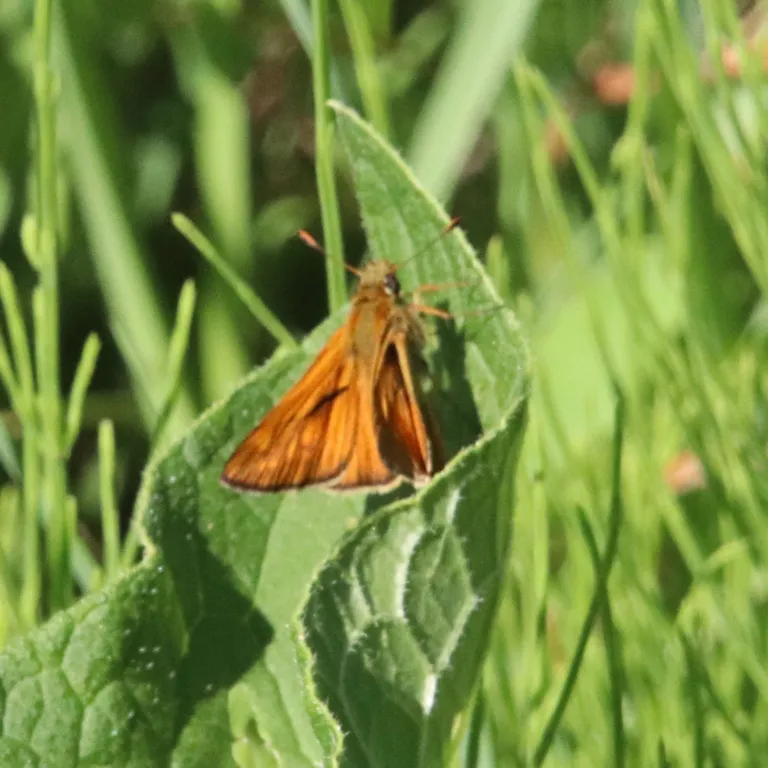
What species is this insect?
Ochlodes sylvanus (also Ochlodes venata)
